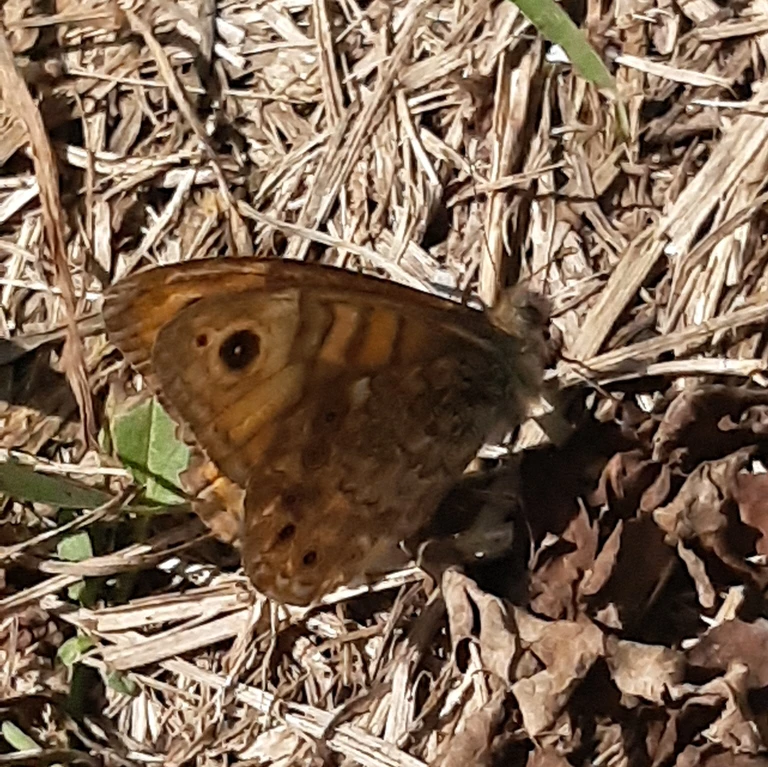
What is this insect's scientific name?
Lasiommata megera (also Pararge megera)
